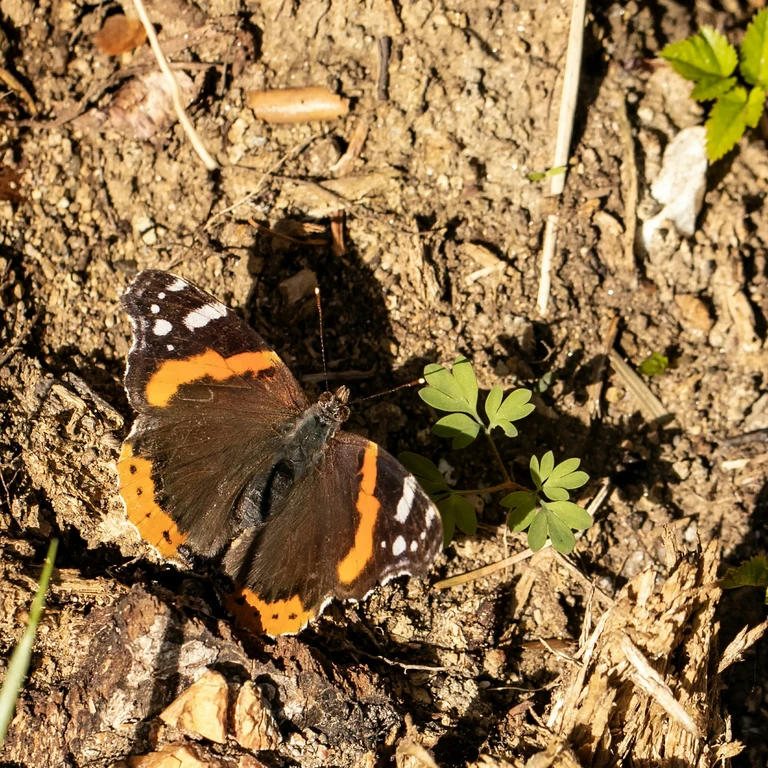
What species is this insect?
Vanessa atalanta
